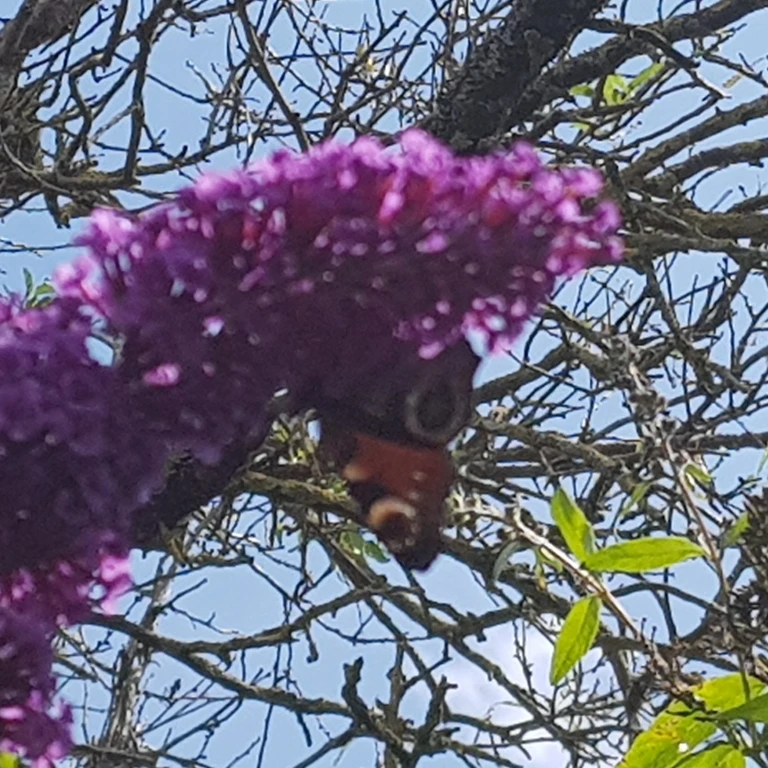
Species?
Aglais io
